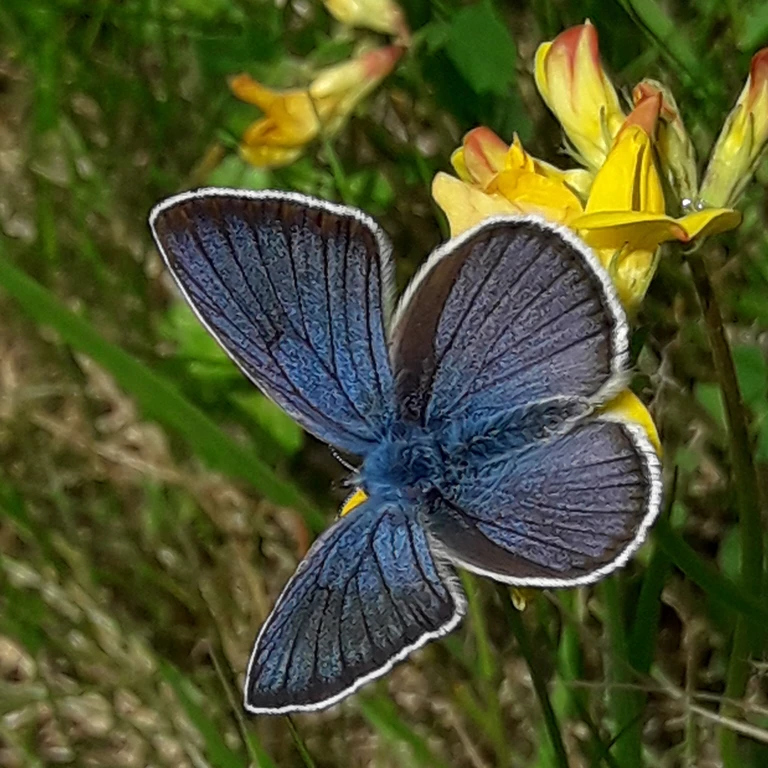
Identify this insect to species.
Cyaniris semiargus
